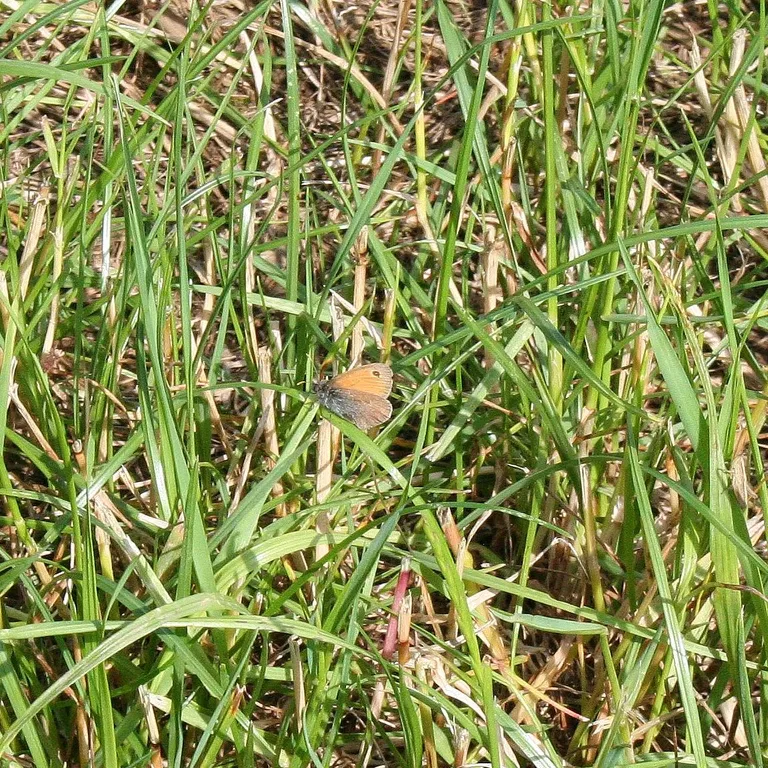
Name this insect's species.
Coenonympha pamphilus
